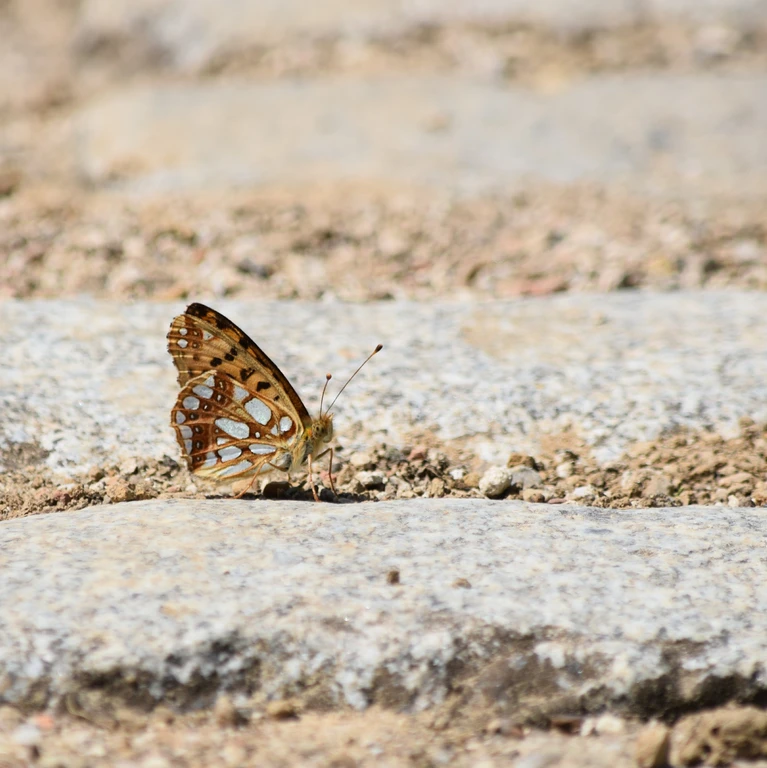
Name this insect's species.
Issoria lathonia
